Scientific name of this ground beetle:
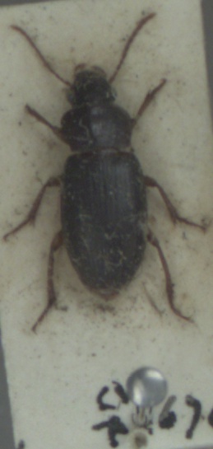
Ophonus rufibarbis
